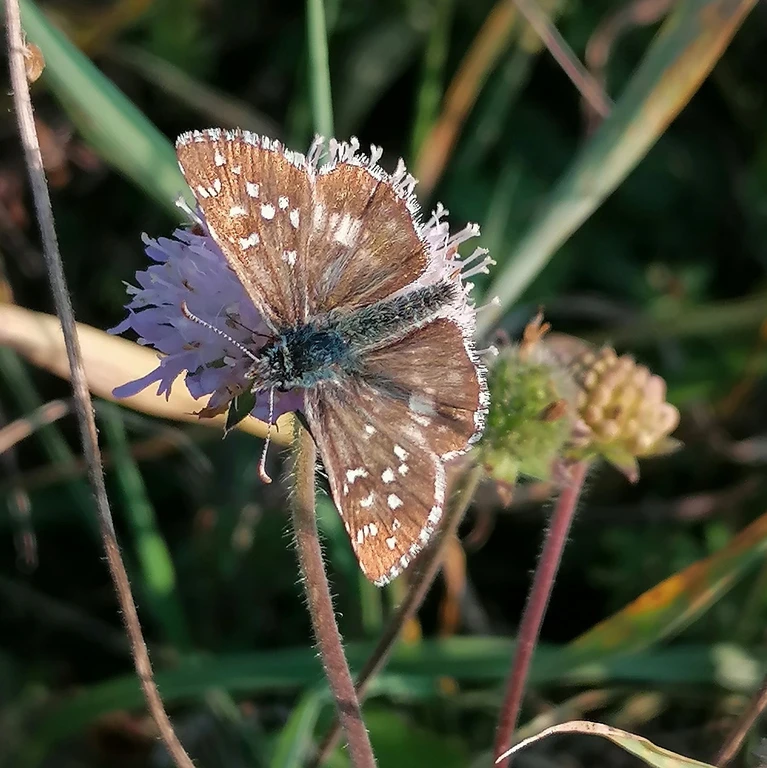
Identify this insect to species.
Pyrgus armoricanus
